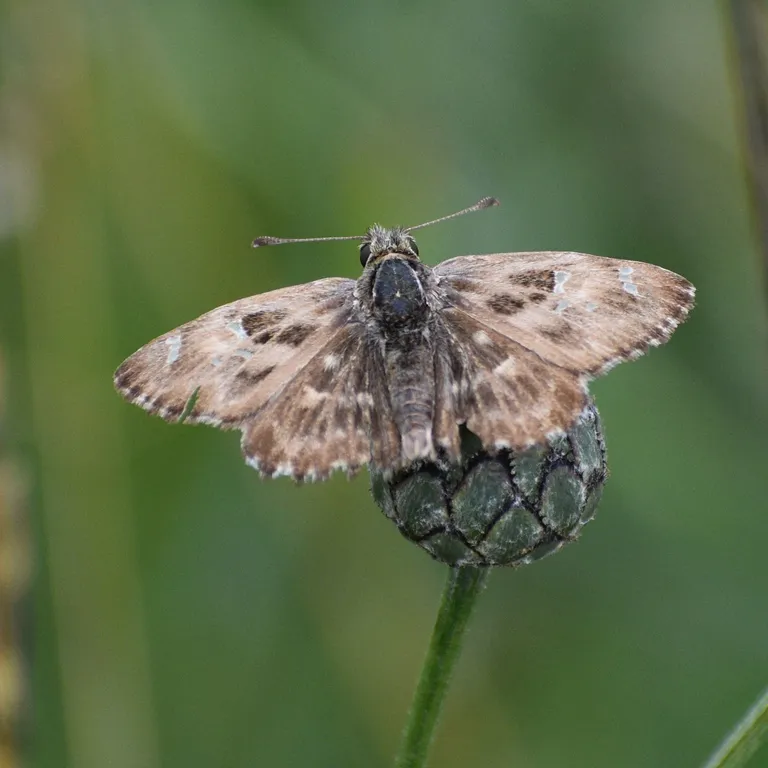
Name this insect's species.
Carcharodus alceae
